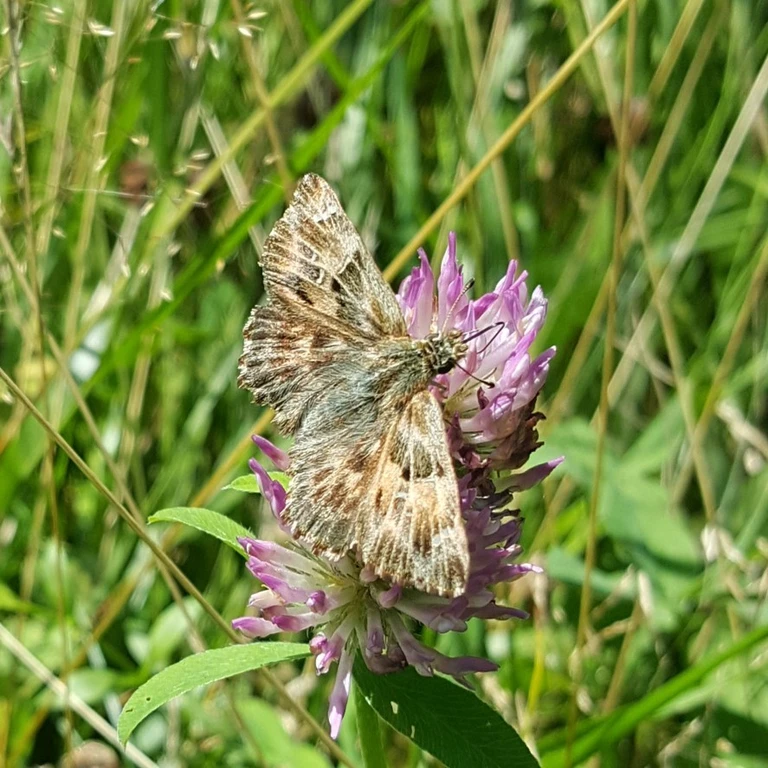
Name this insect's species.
Carcharodus alceae
